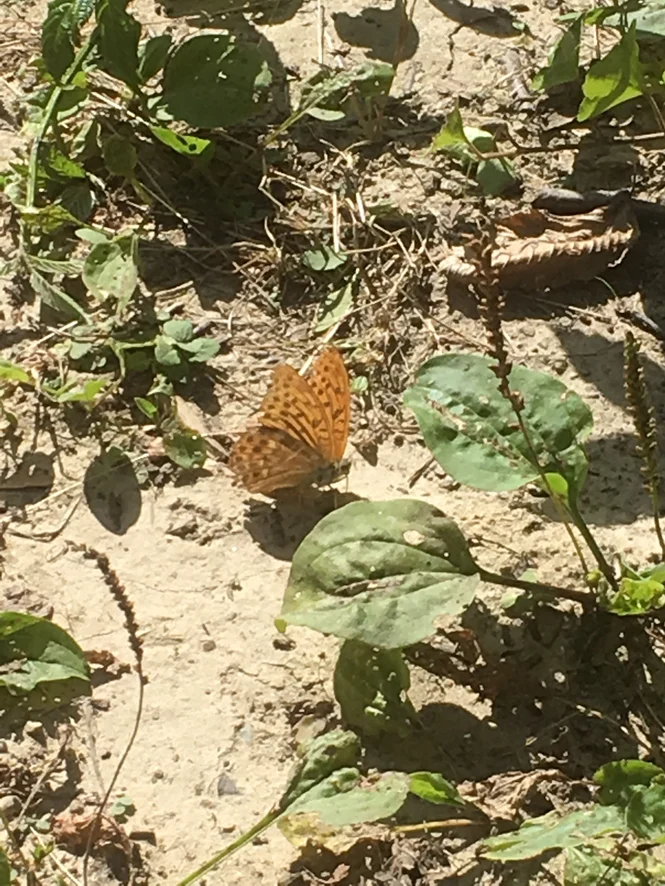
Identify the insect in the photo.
Argynnis paphia
